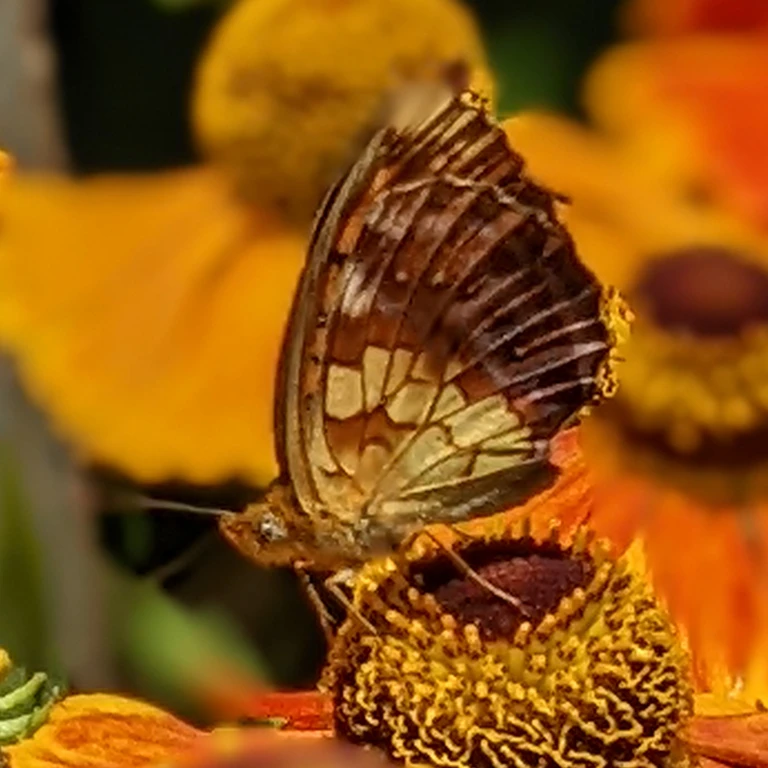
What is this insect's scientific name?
Brenthis daphne
